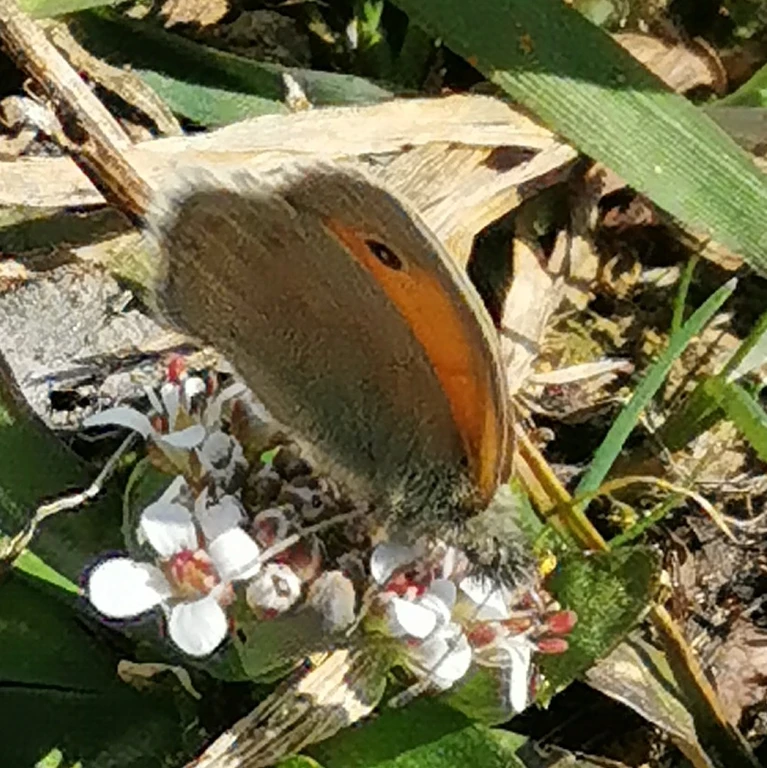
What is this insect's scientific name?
Coenonympha pamphilus
